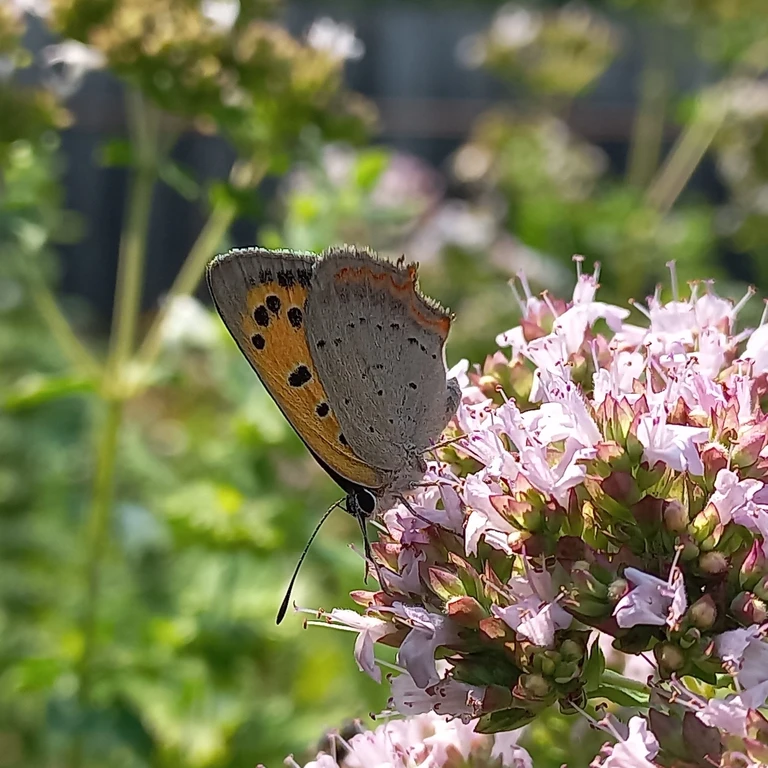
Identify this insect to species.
Lycaena phlaeas
